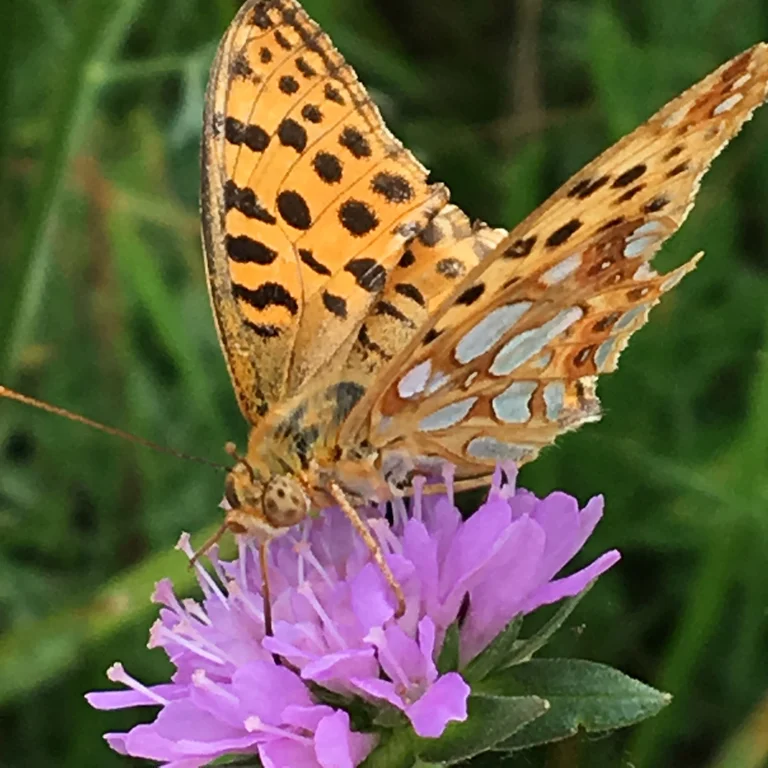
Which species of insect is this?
Issoria lathonia
